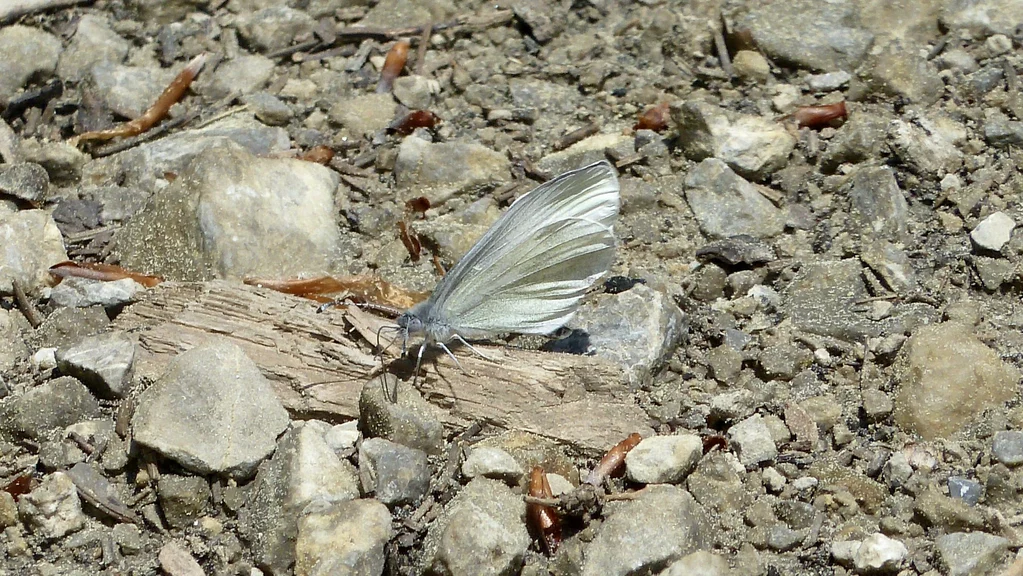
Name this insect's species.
Leptidea sinapis/juvernica
